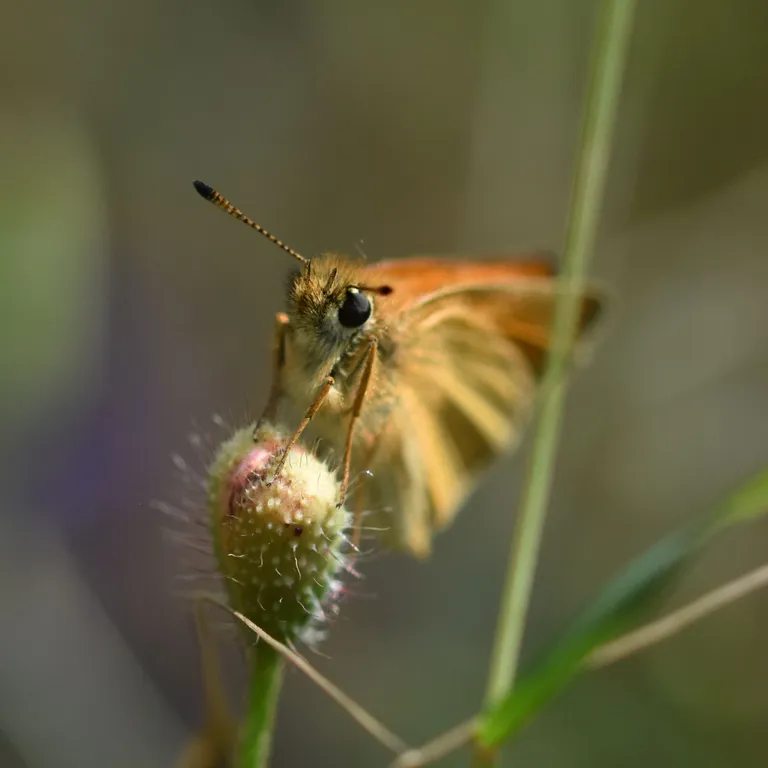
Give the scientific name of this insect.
Thymelicus lineola
